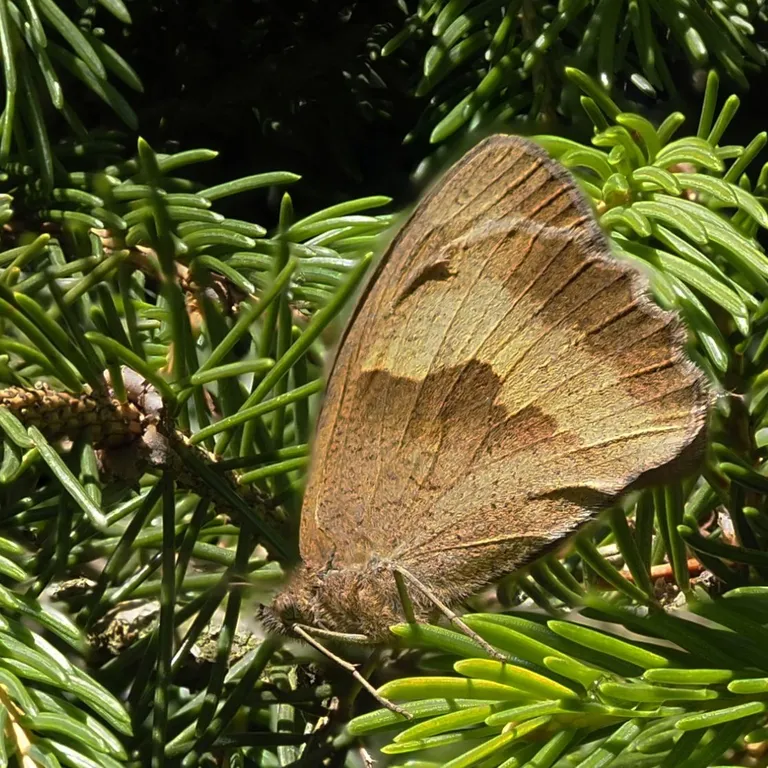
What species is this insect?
Maniola jurtina
